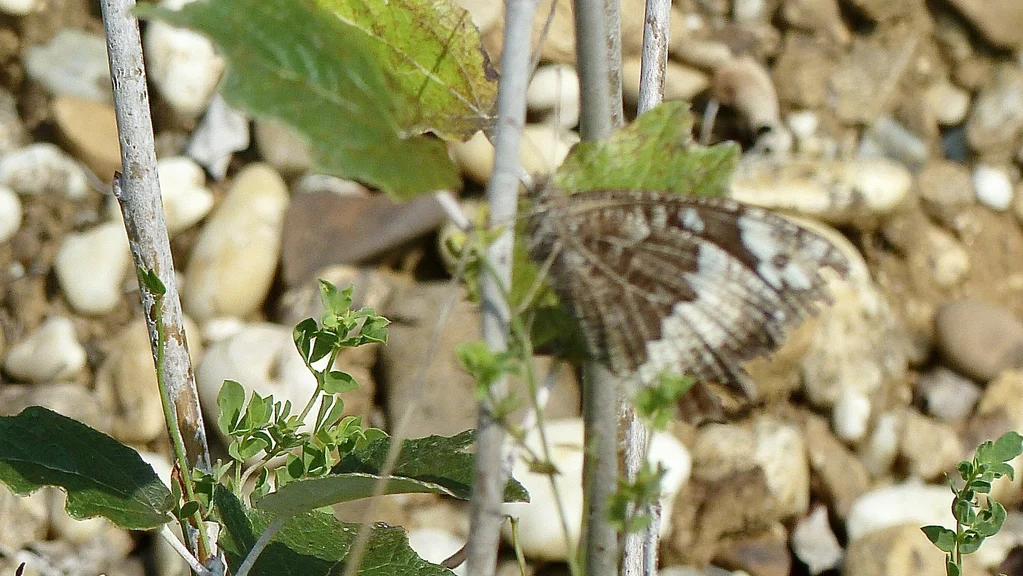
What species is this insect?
Brintesia circe
